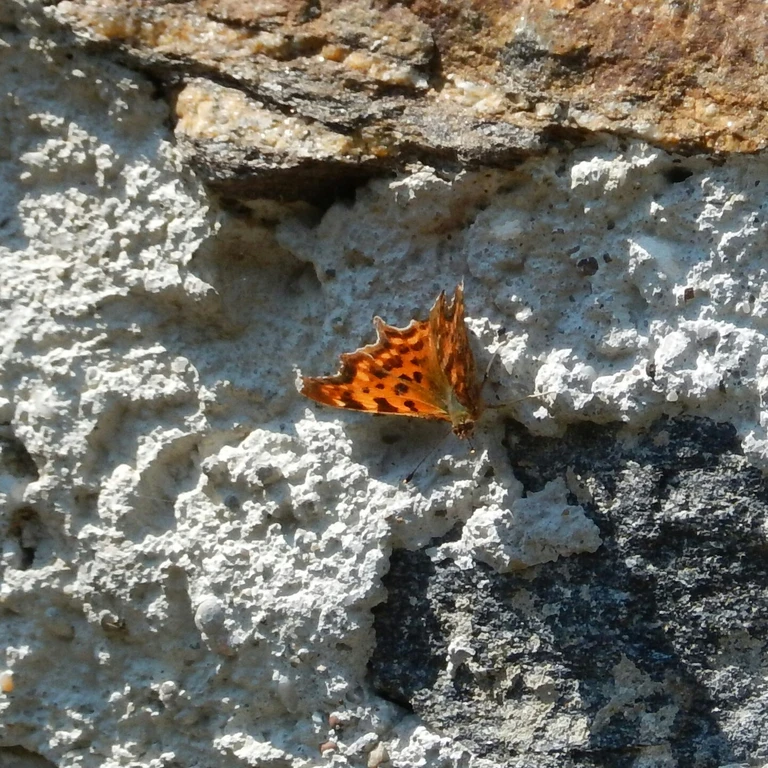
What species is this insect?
Polygonia c-album
